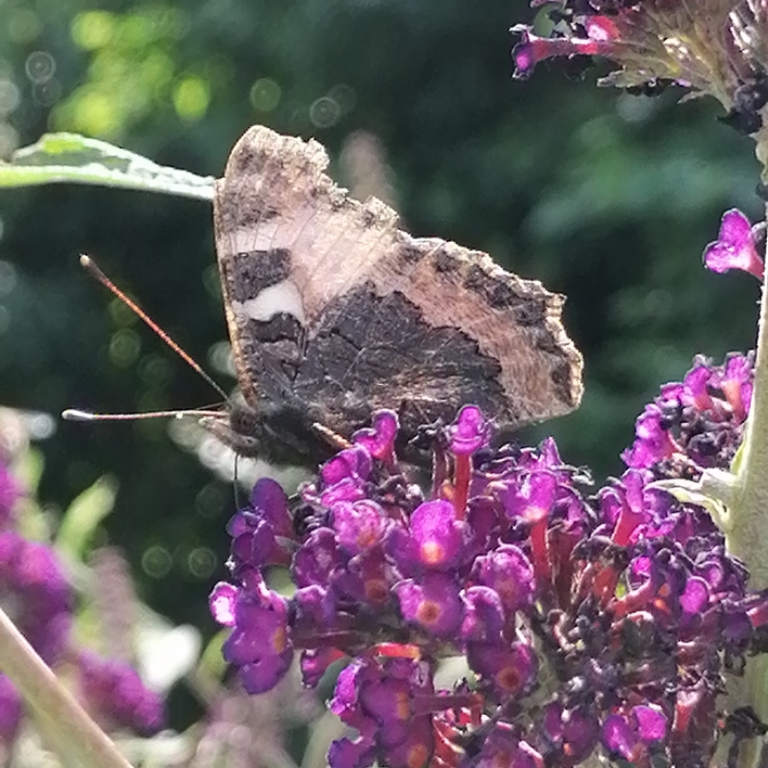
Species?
Aglais urticae
